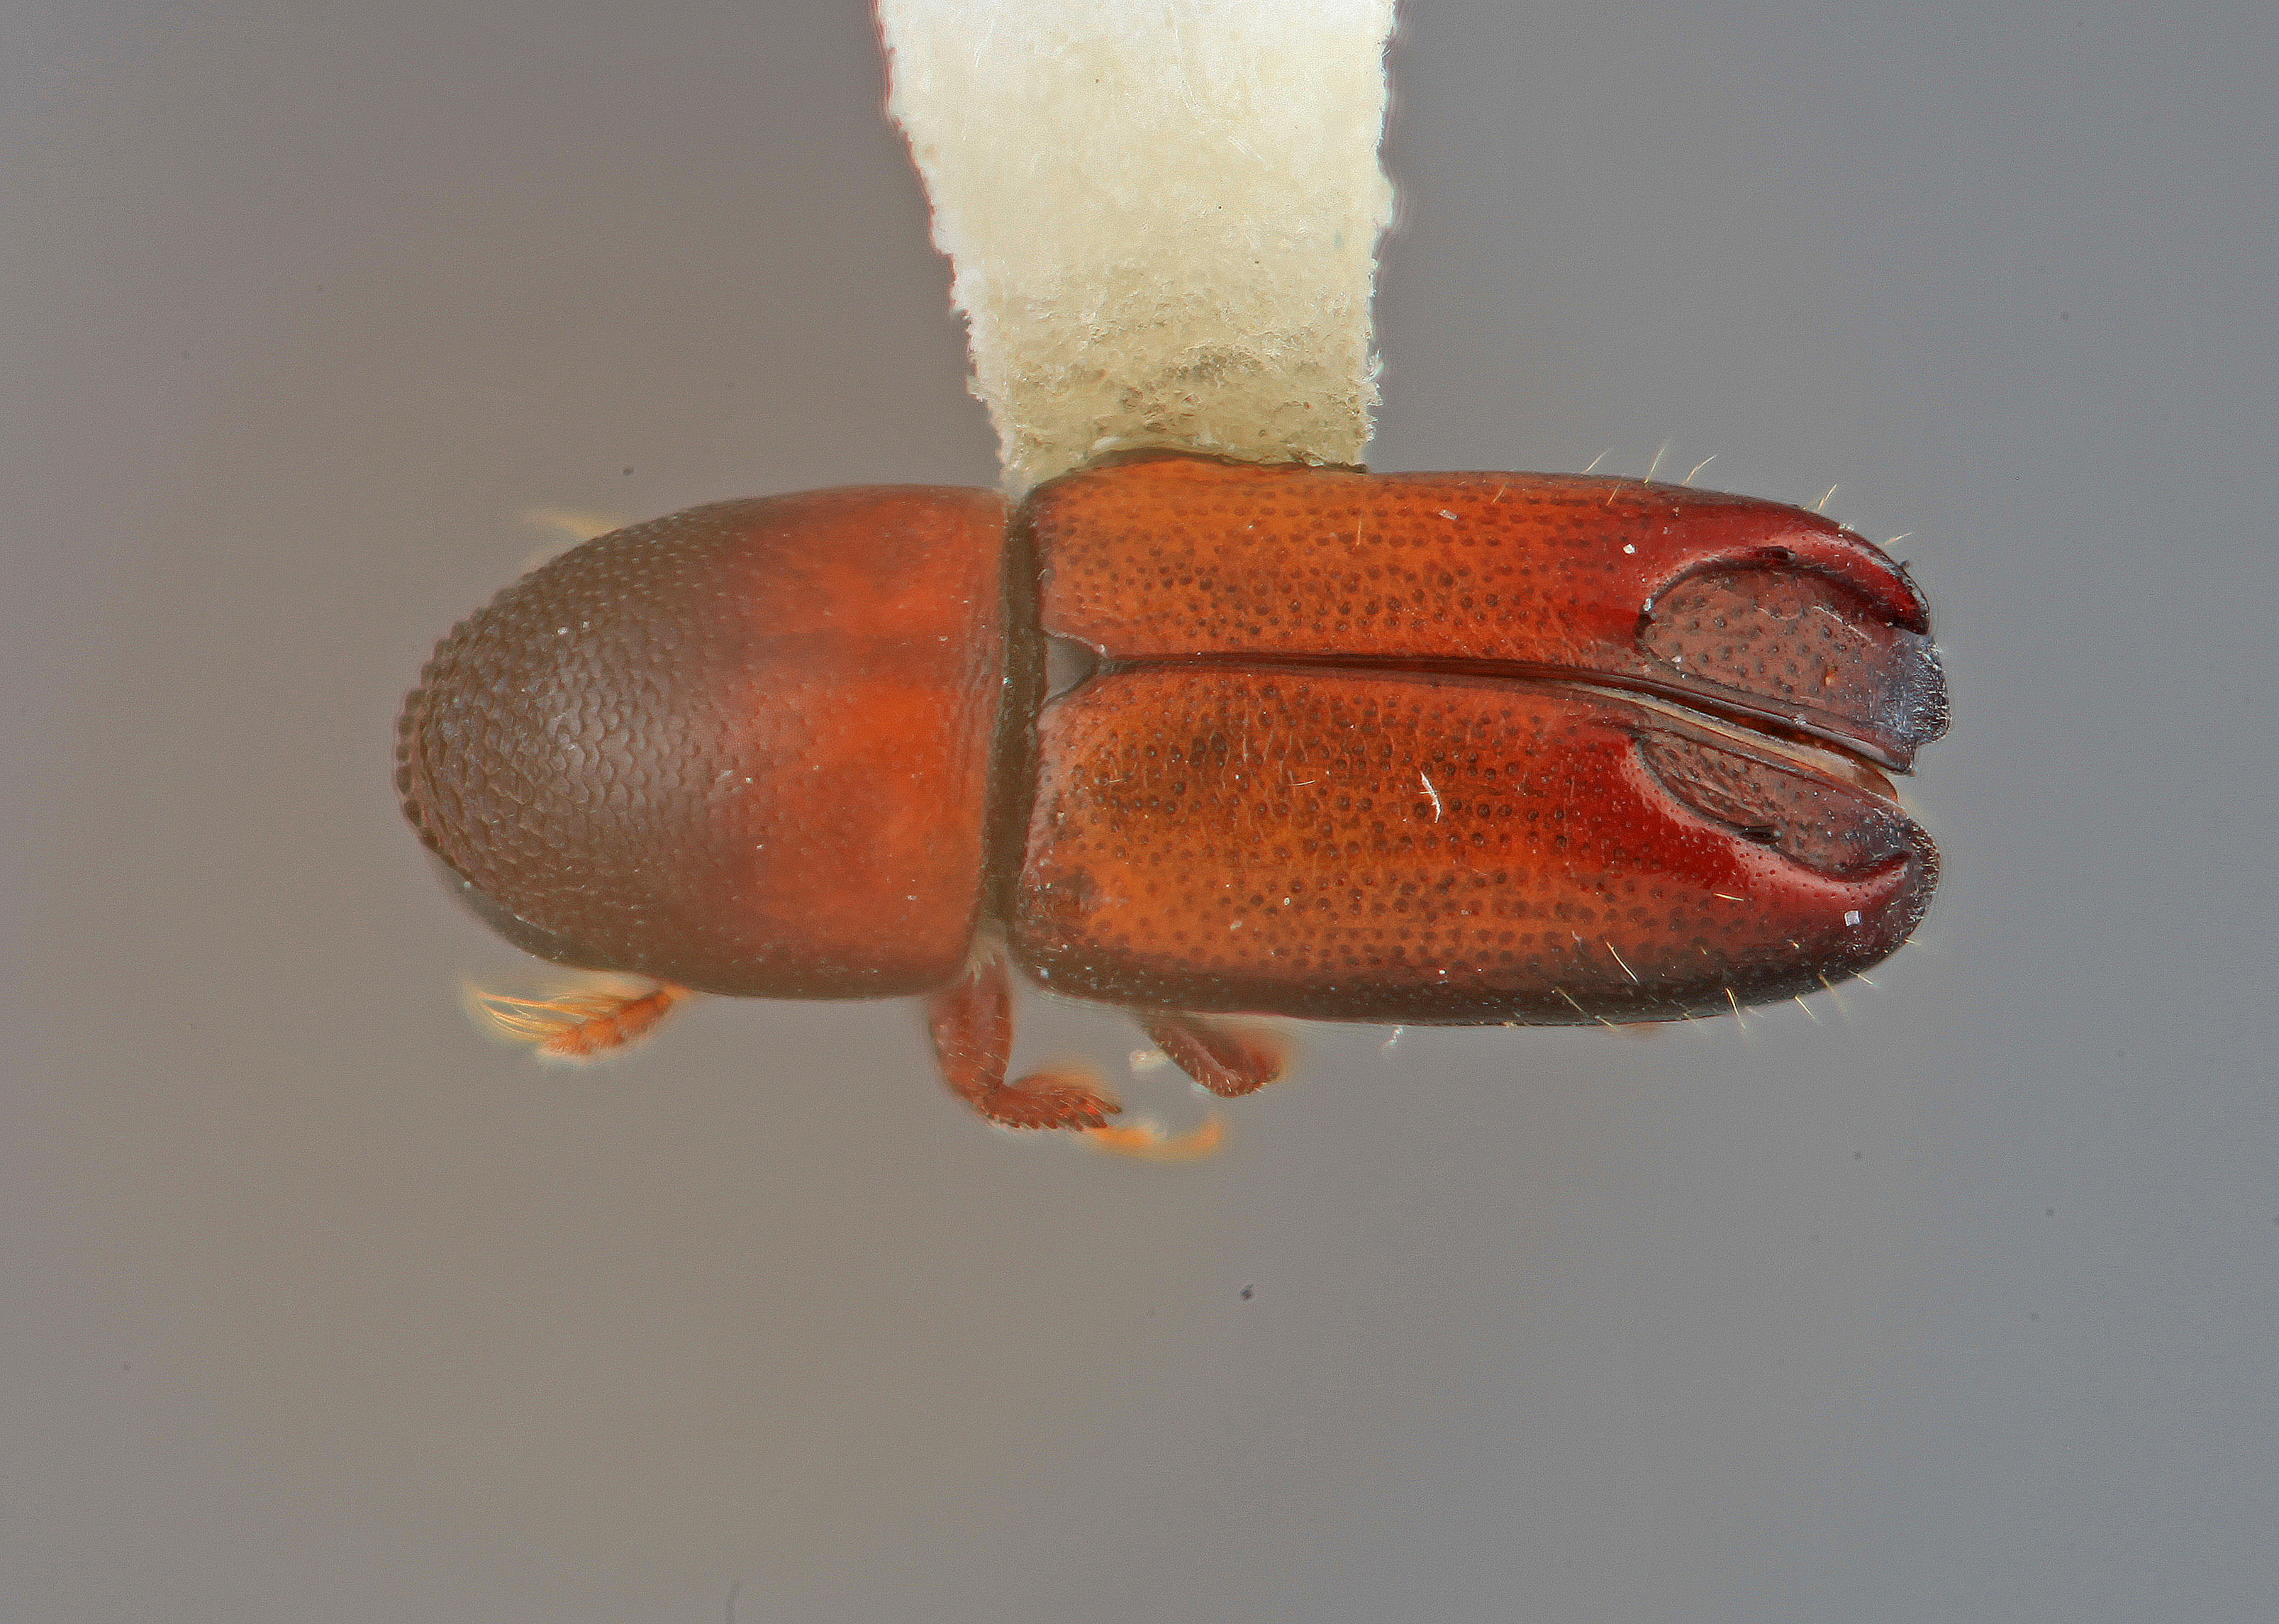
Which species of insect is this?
Tricolus subrufus
